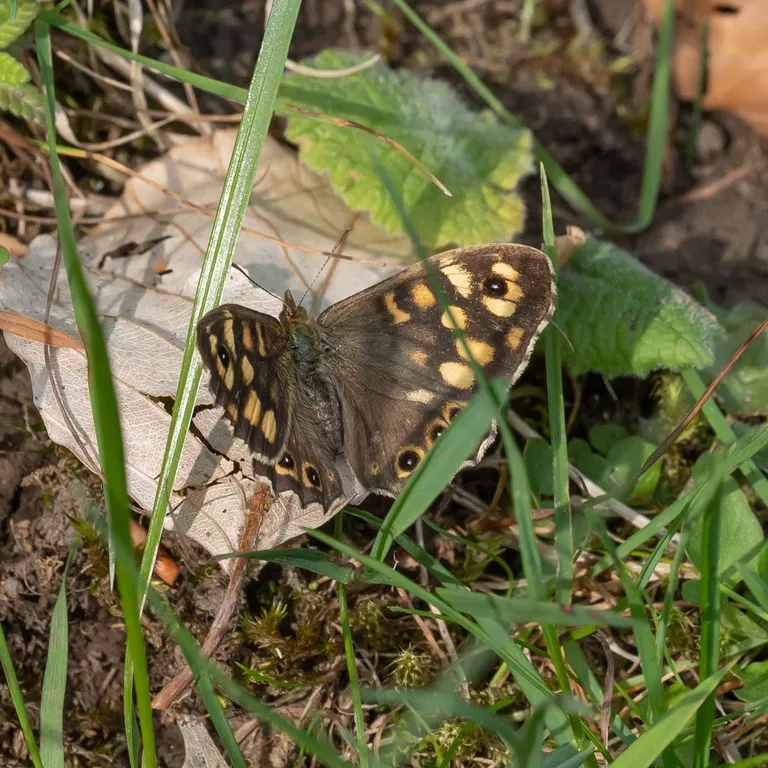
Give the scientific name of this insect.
Pararge aegeria
